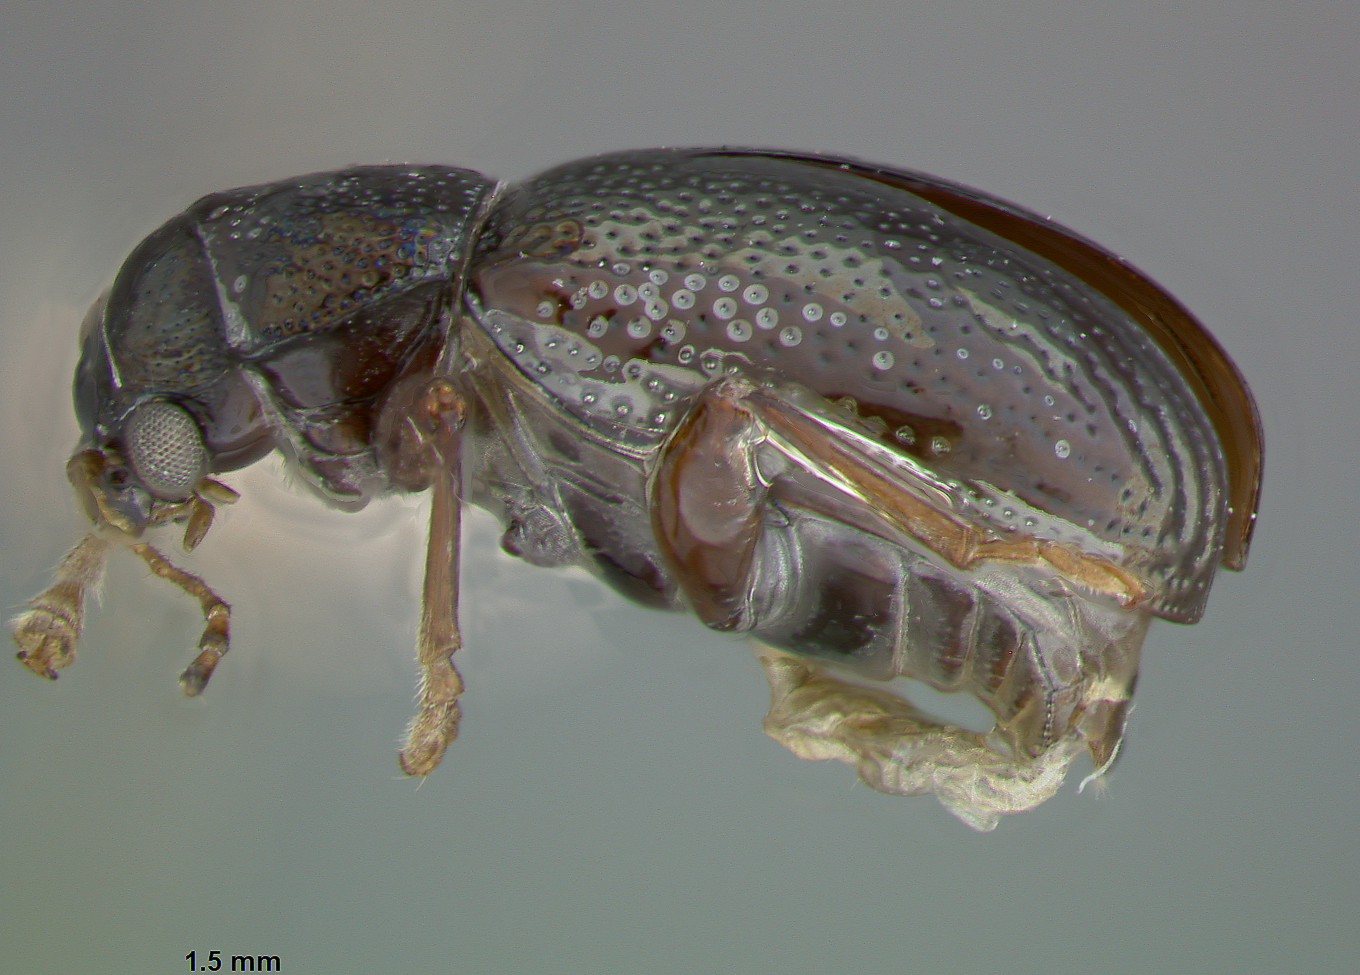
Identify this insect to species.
Alethaxius tortuensis
